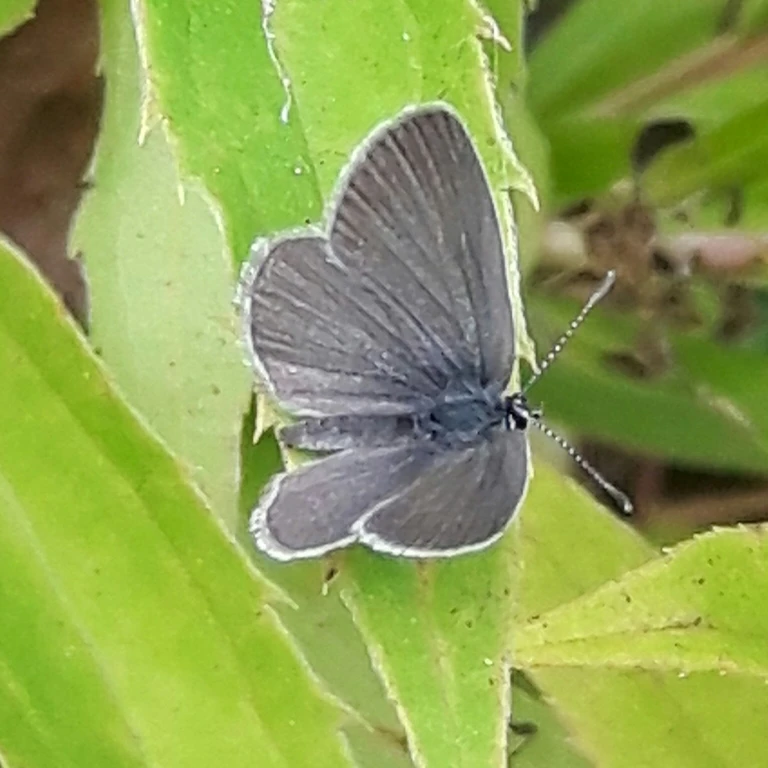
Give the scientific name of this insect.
Cupido minimus
